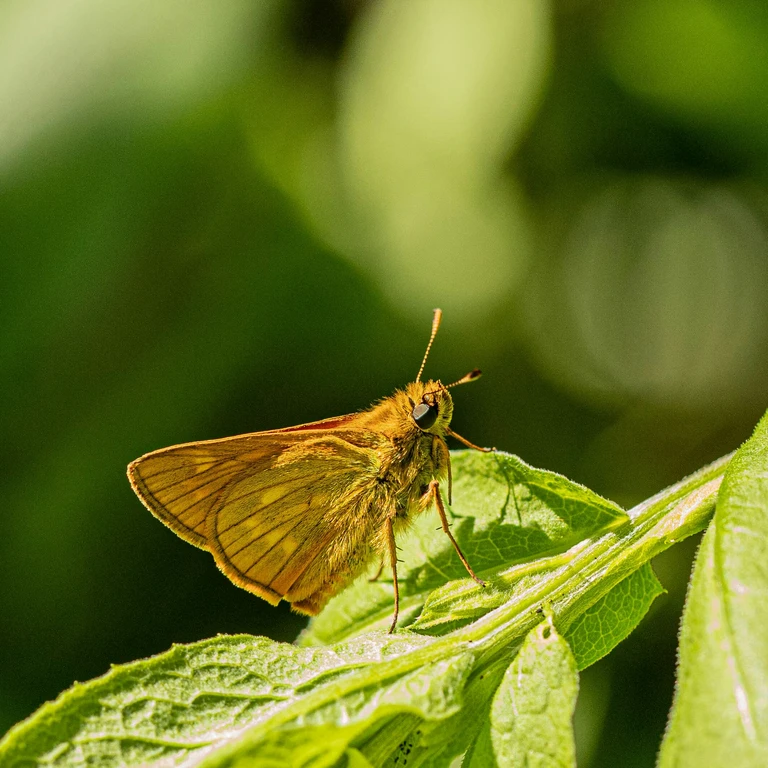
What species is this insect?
Ochlodes sylvanus (also Ochlodes venata)
